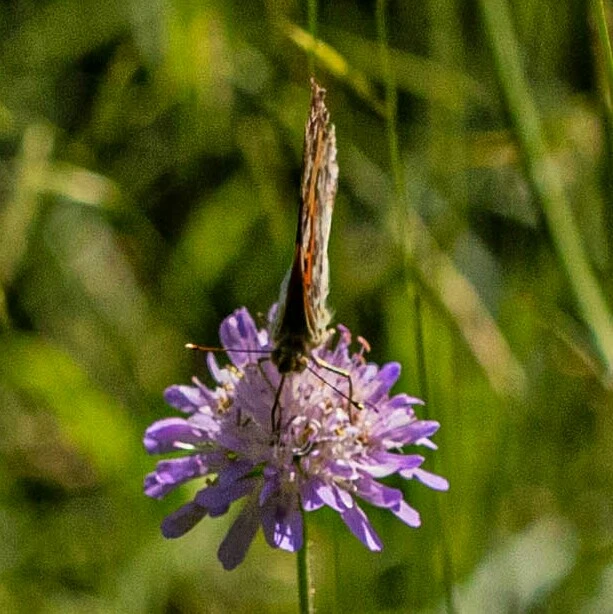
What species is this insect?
Vanessa cardui
